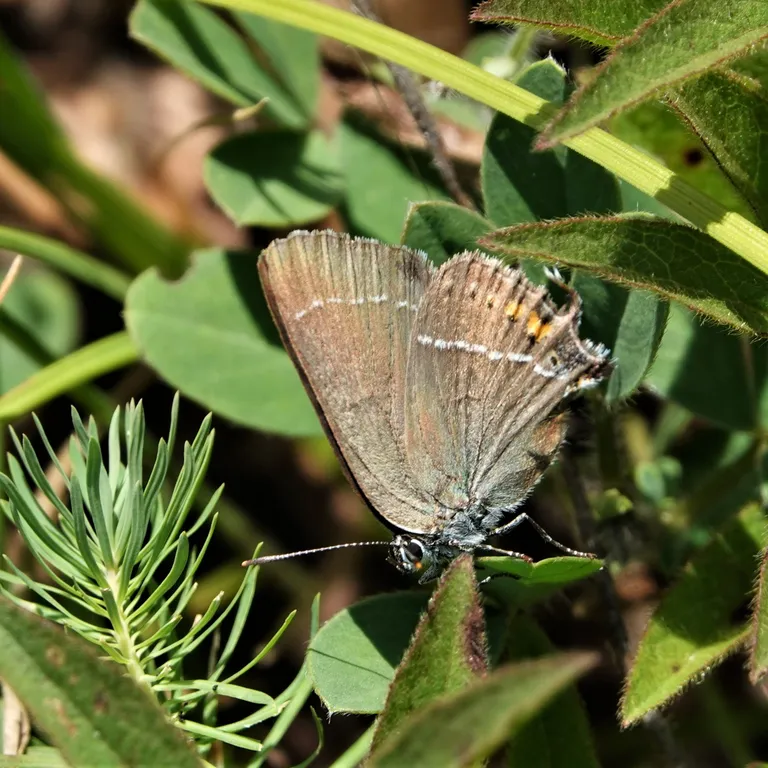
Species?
Satyrium spini (also Tuttiola spini)
